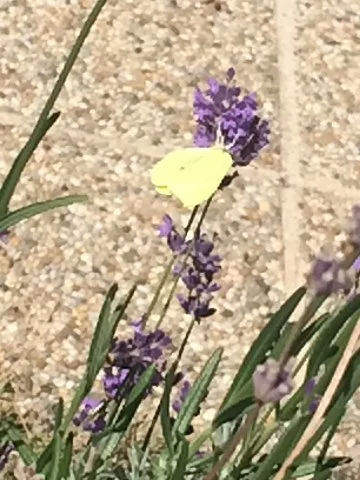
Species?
Gonepteryx rhamni
